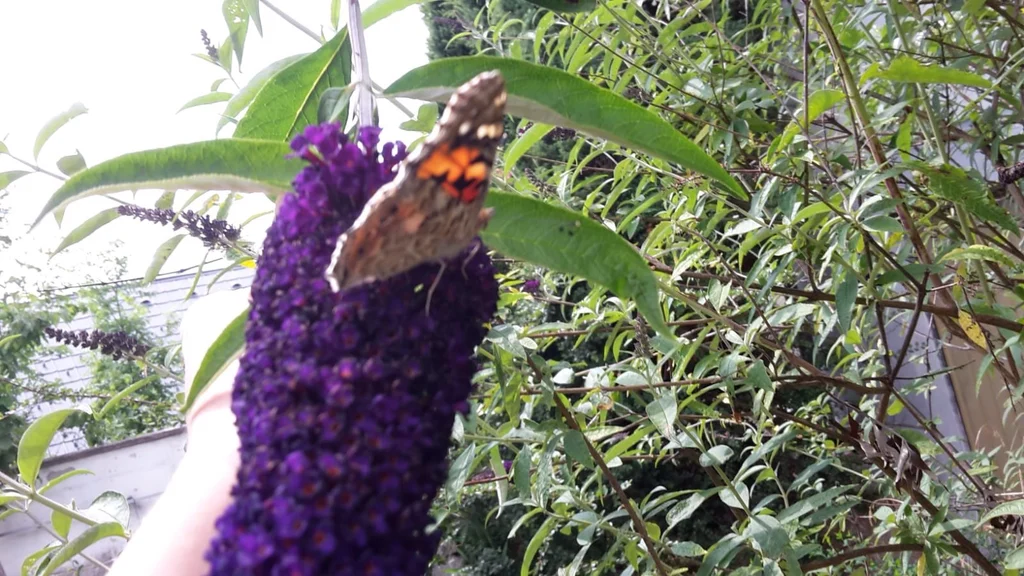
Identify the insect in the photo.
Vanessa cardui
